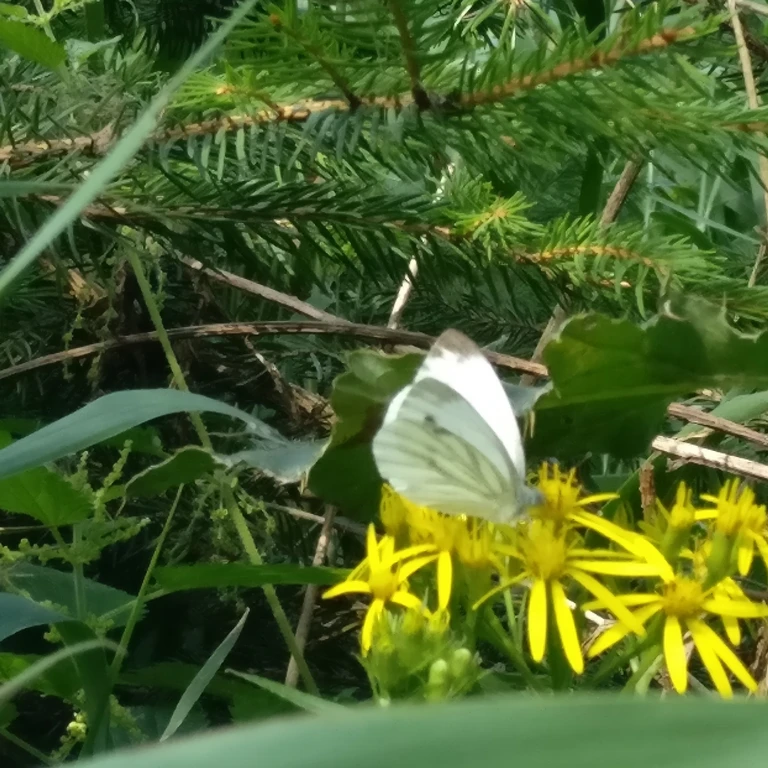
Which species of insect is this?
Pieris napi
